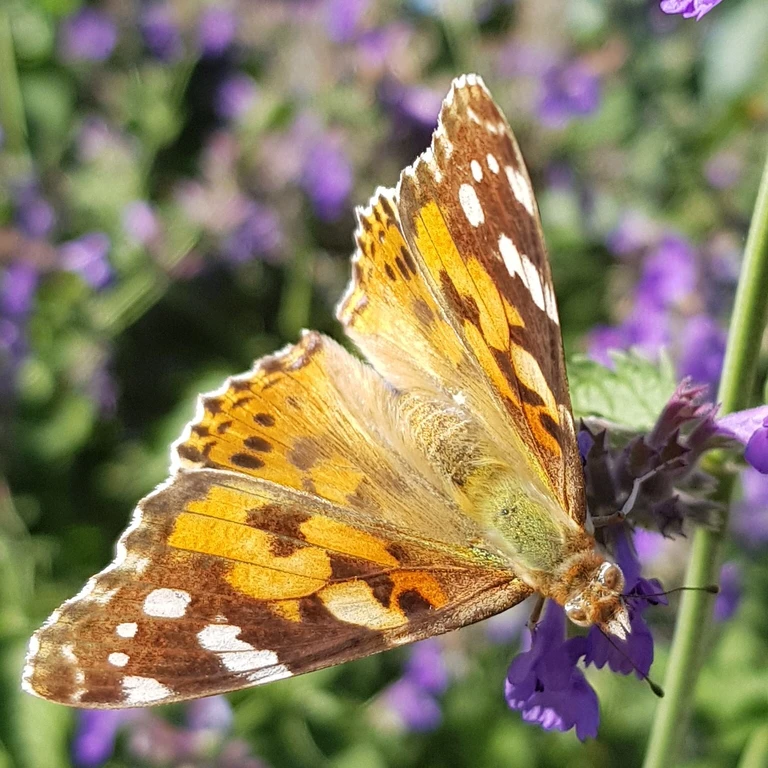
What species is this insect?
Vanessa cardui
